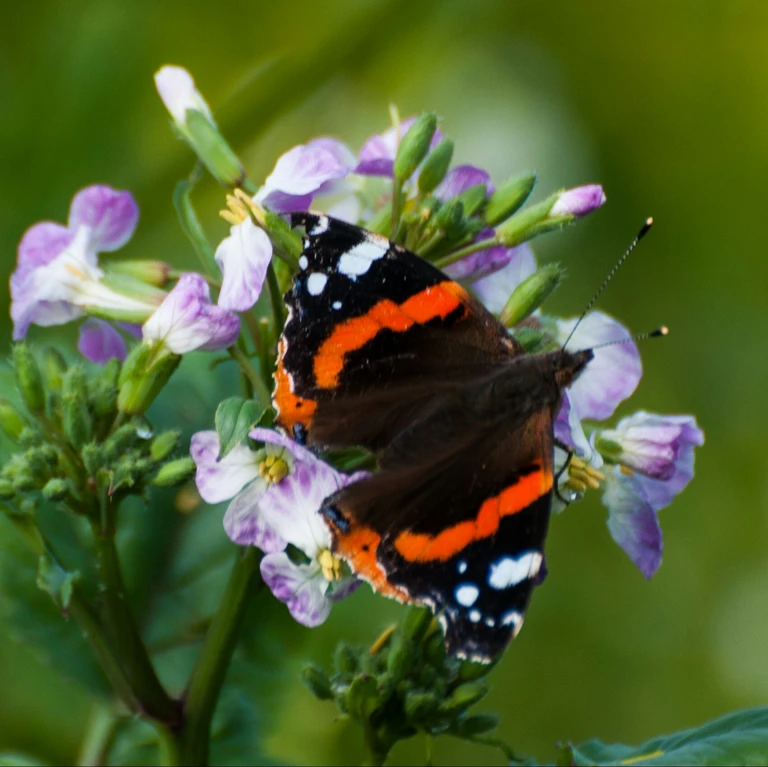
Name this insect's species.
Vanessa atalanta
